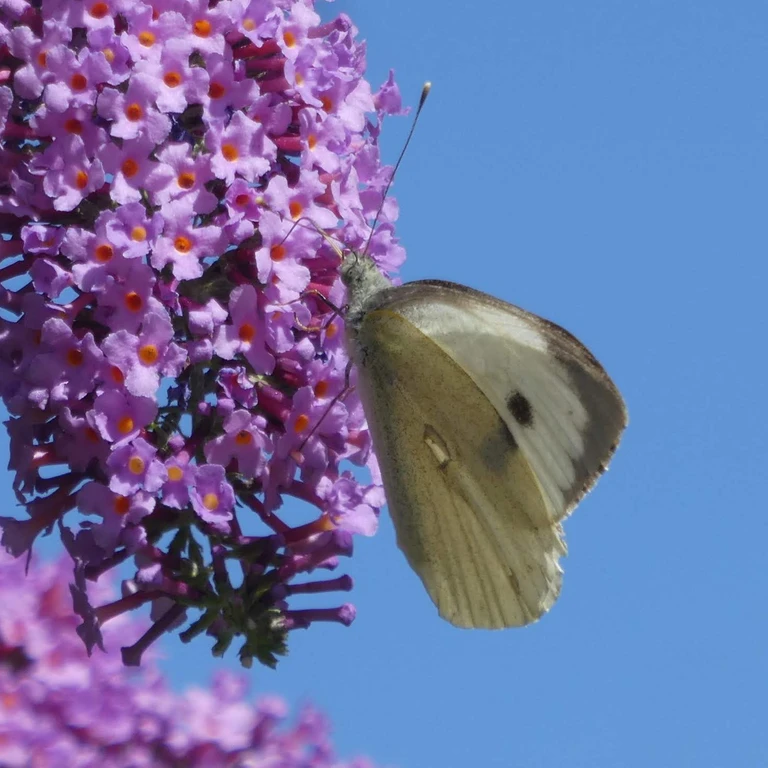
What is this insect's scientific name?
Pieris brassicae
